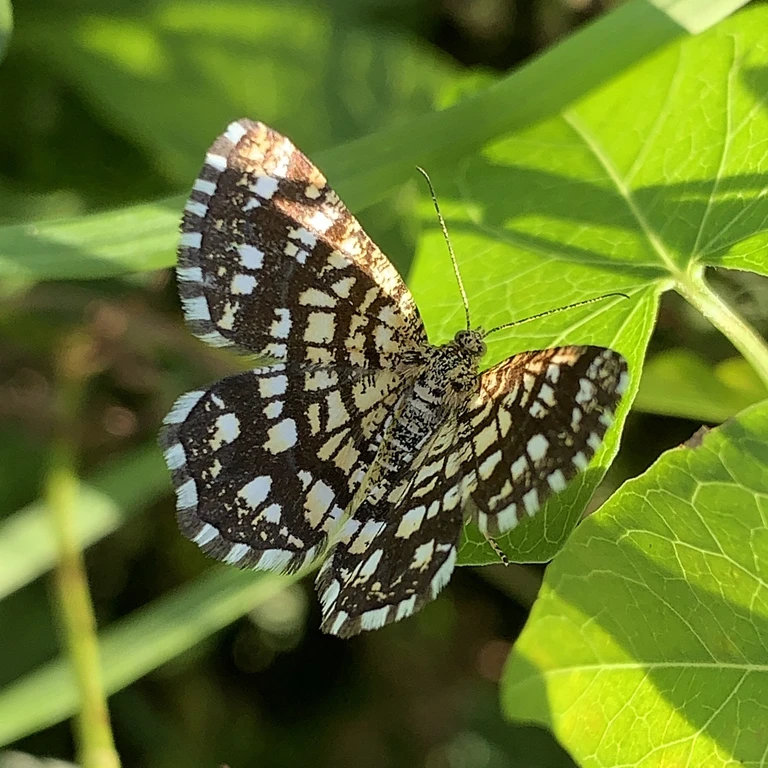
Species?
Chiasmia clathrata
